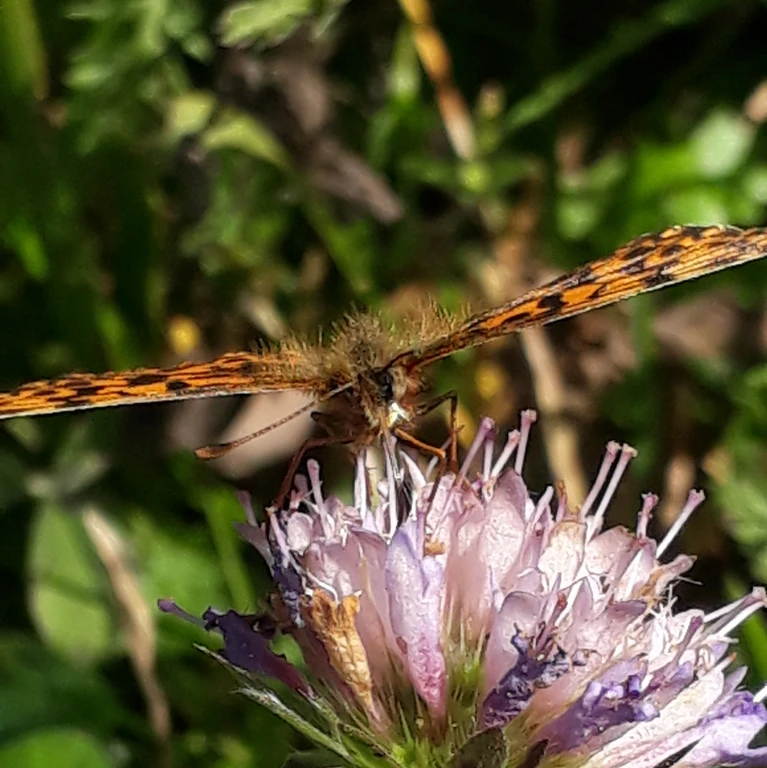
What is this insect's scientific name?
Boloria dia
